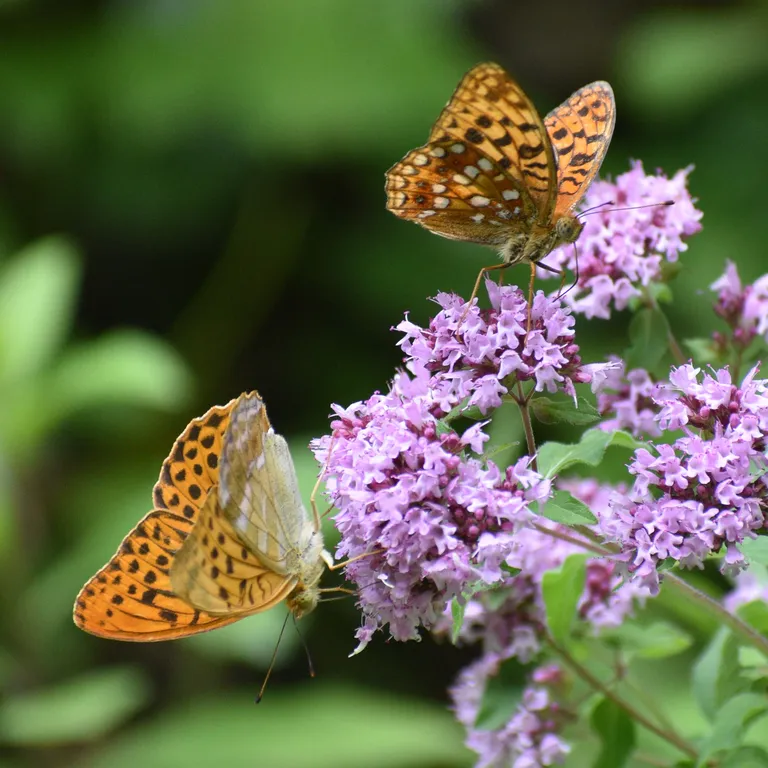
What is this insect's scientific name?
Fabriciana adippe
